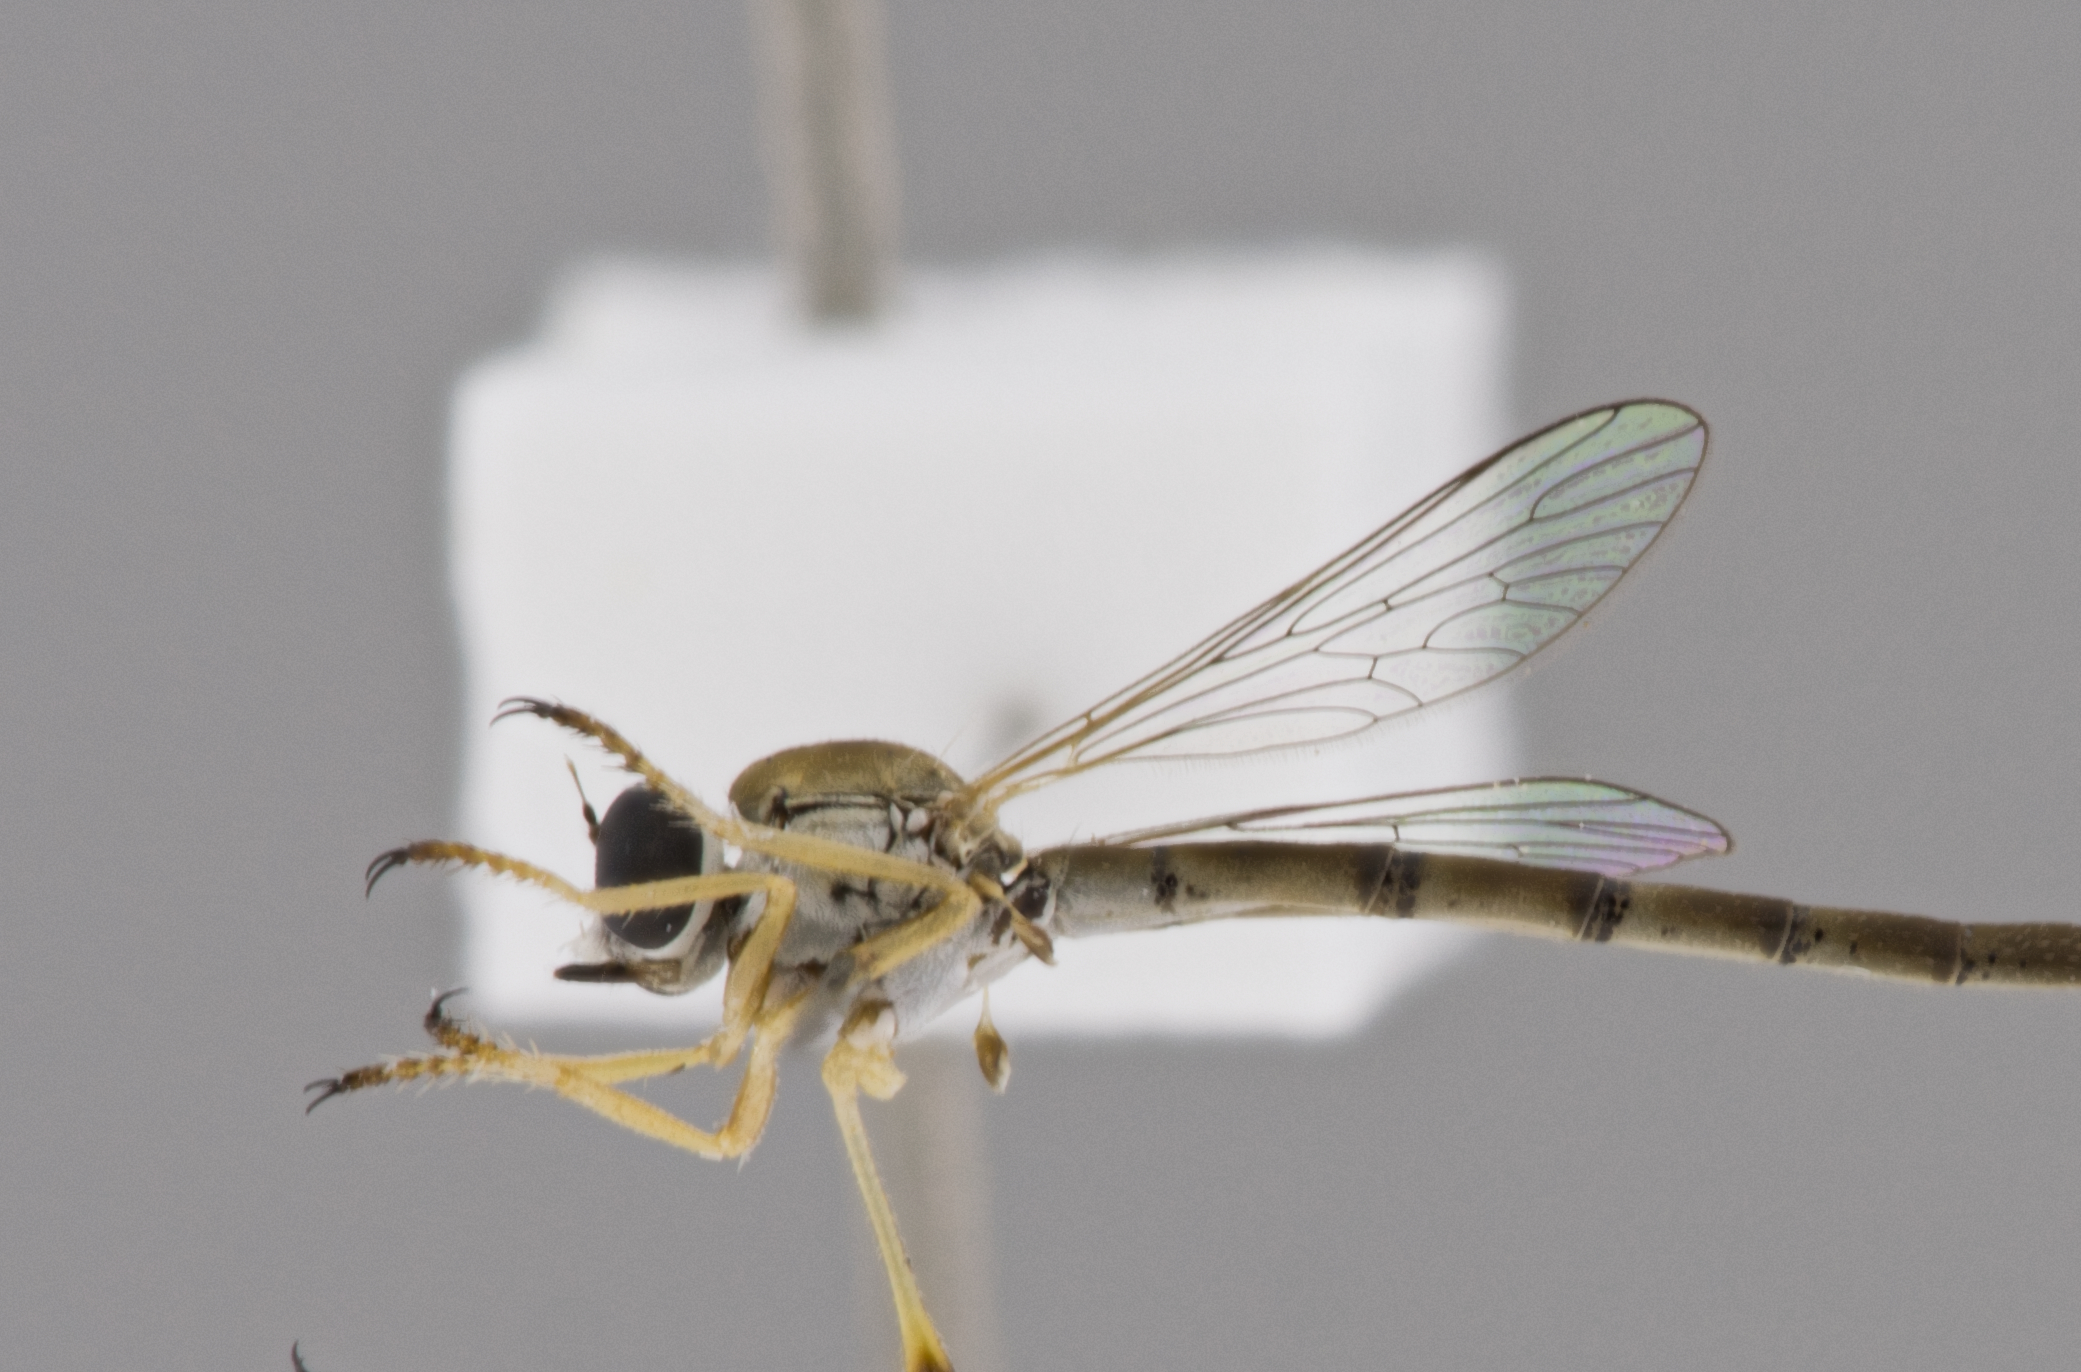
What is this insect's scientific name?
Leptogaster aganniphe
